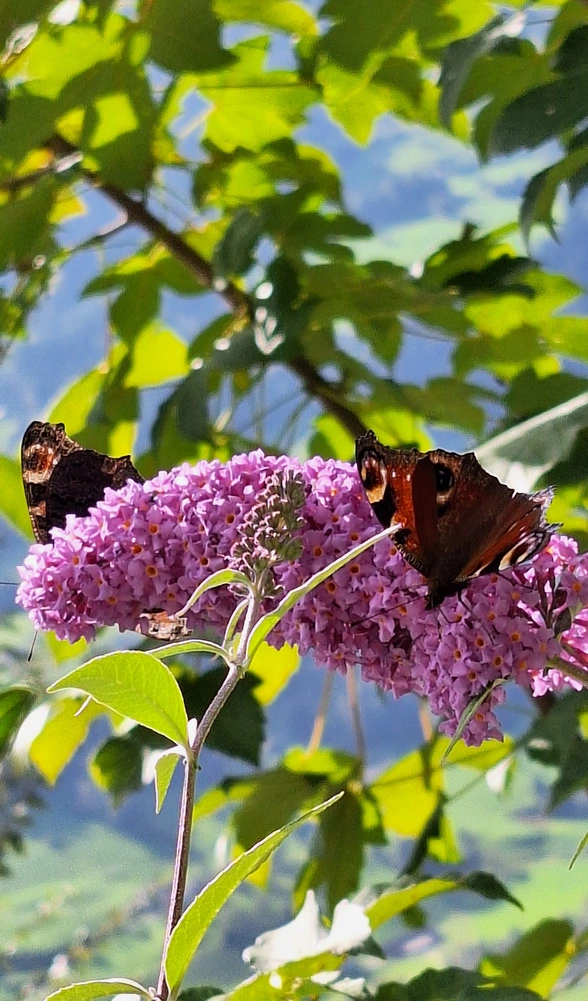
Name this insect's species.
Aglais io
